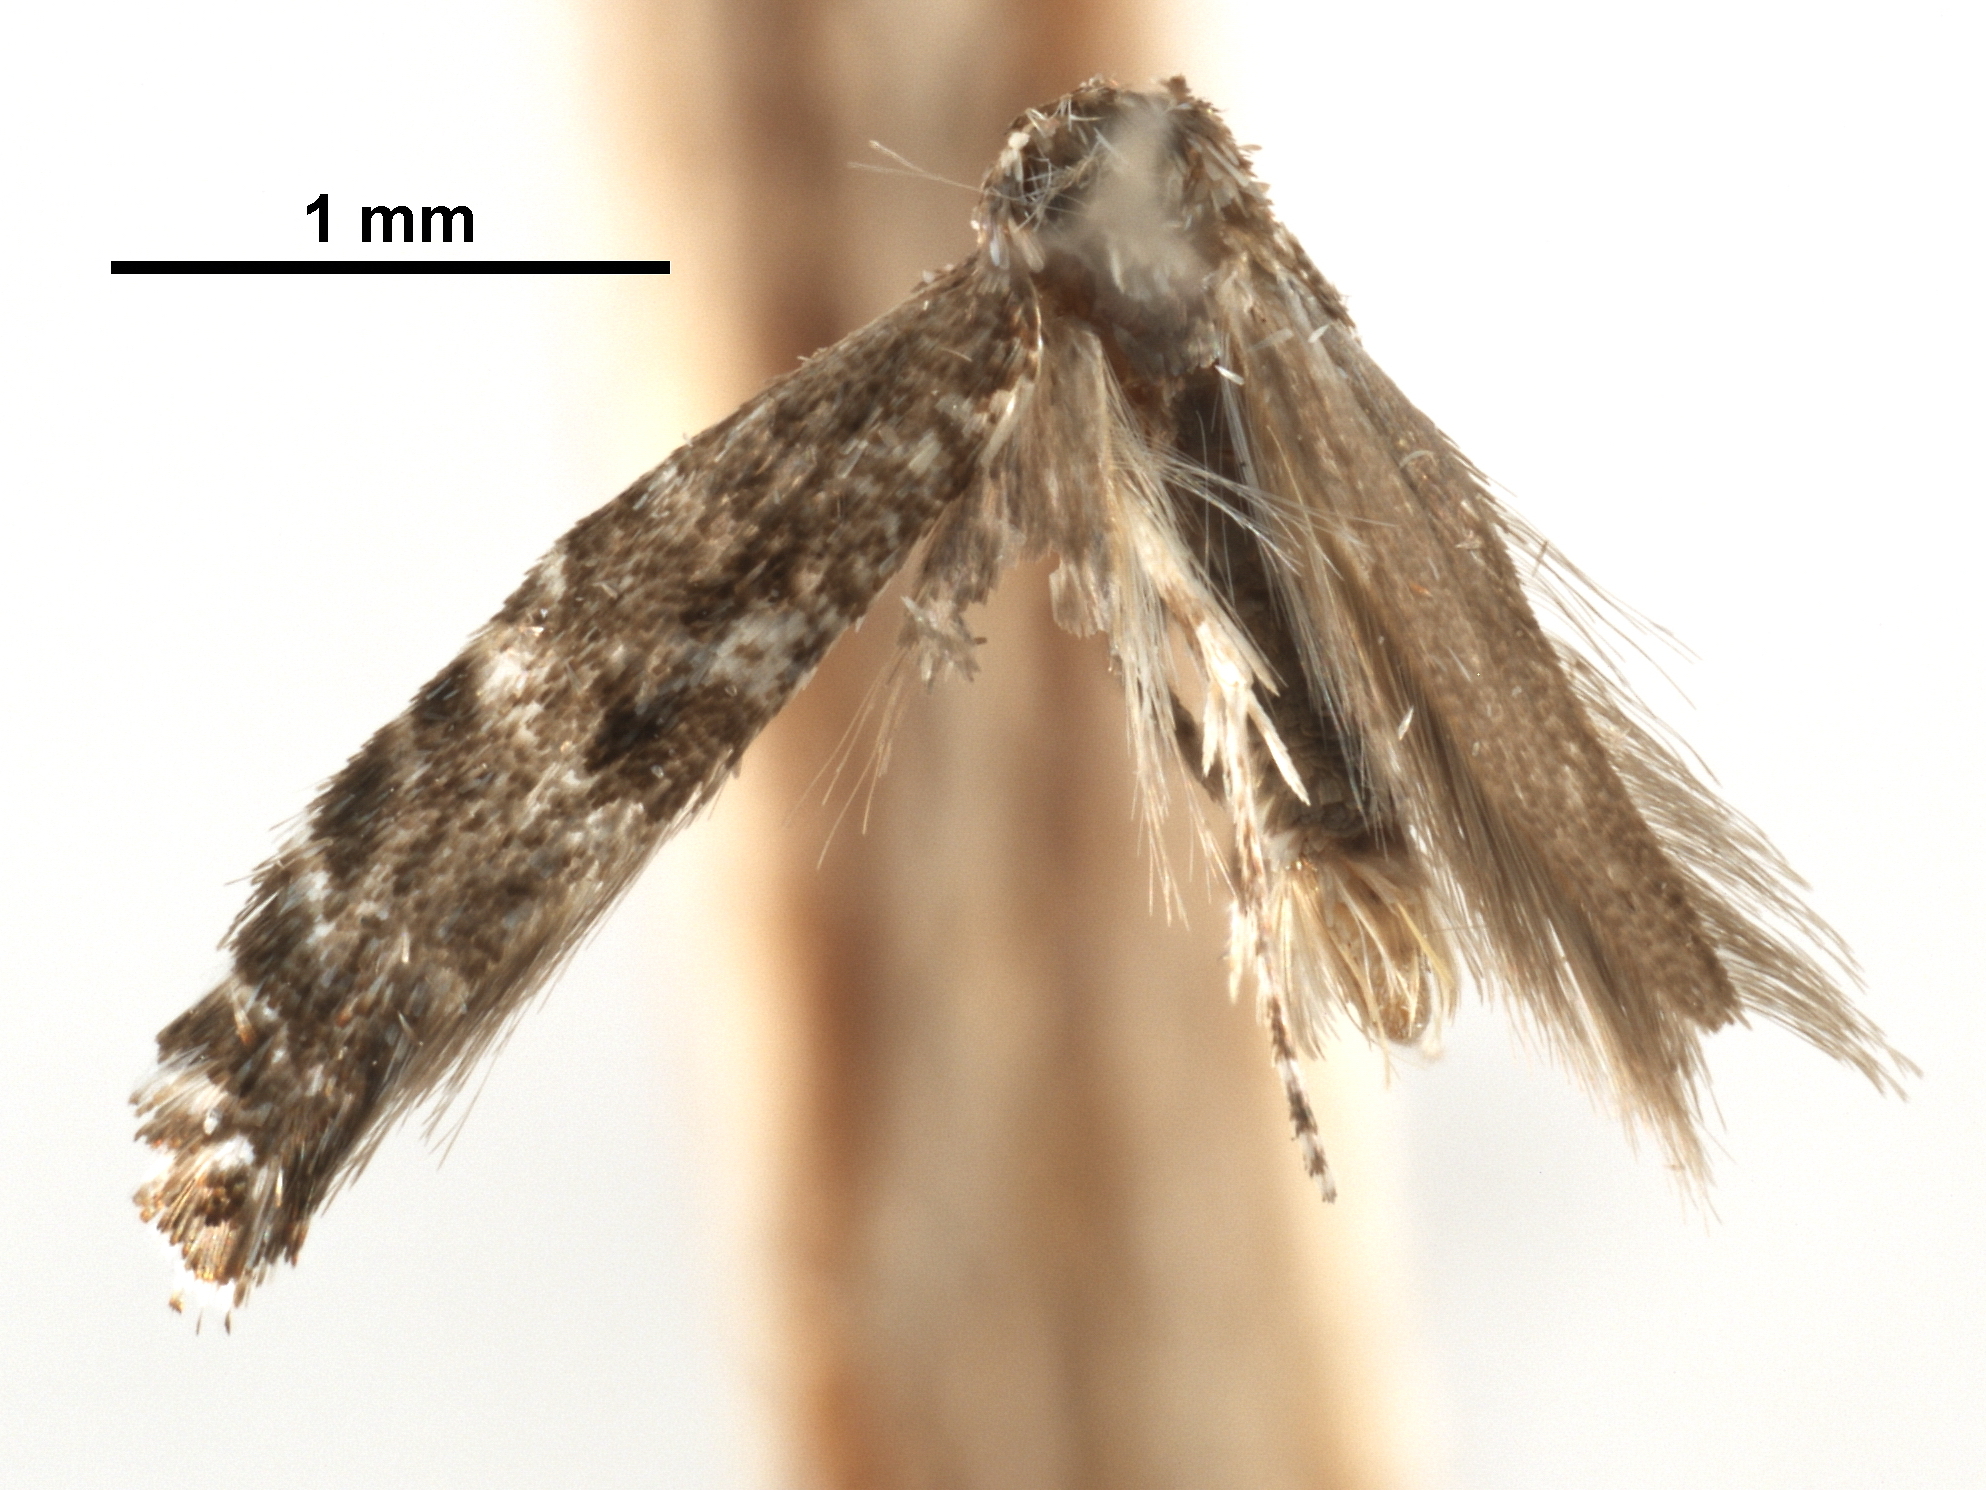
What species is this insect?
Parornix melanotella
